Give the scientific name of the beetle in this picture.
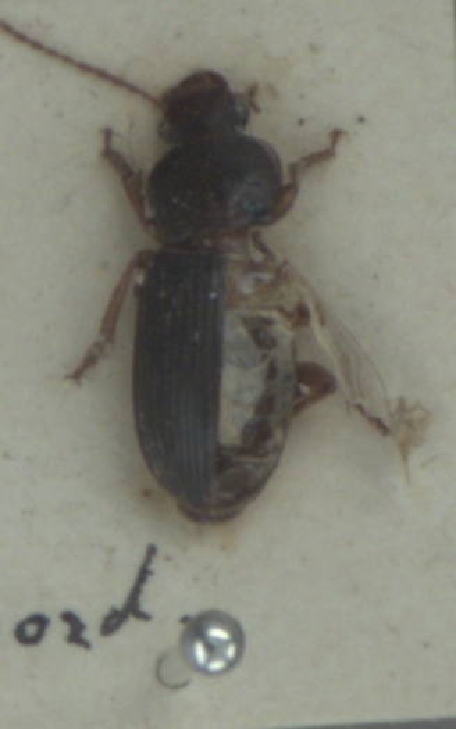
Ophonus schaubergerianus
